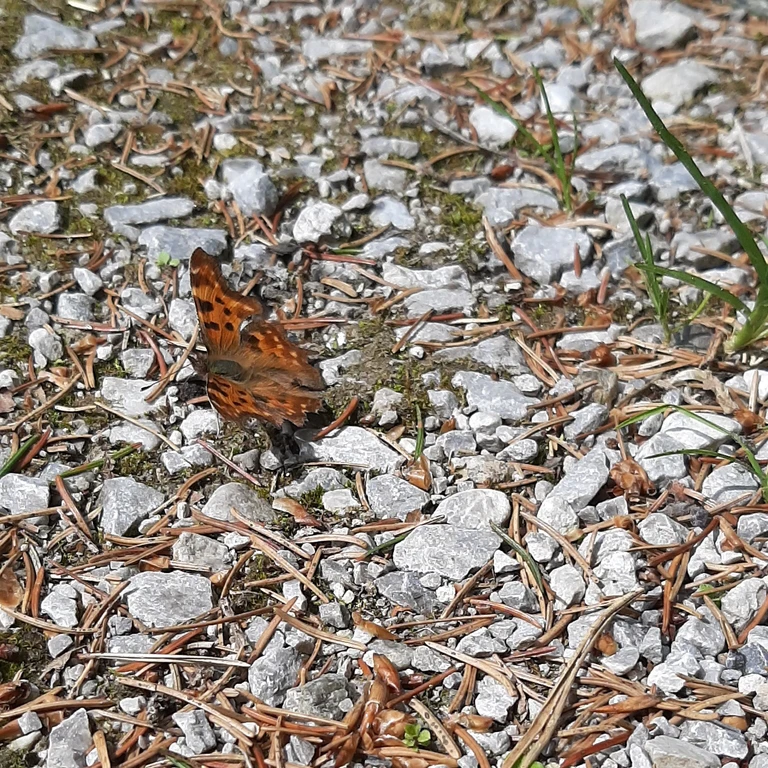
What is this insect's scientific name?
Polygonia c-album
